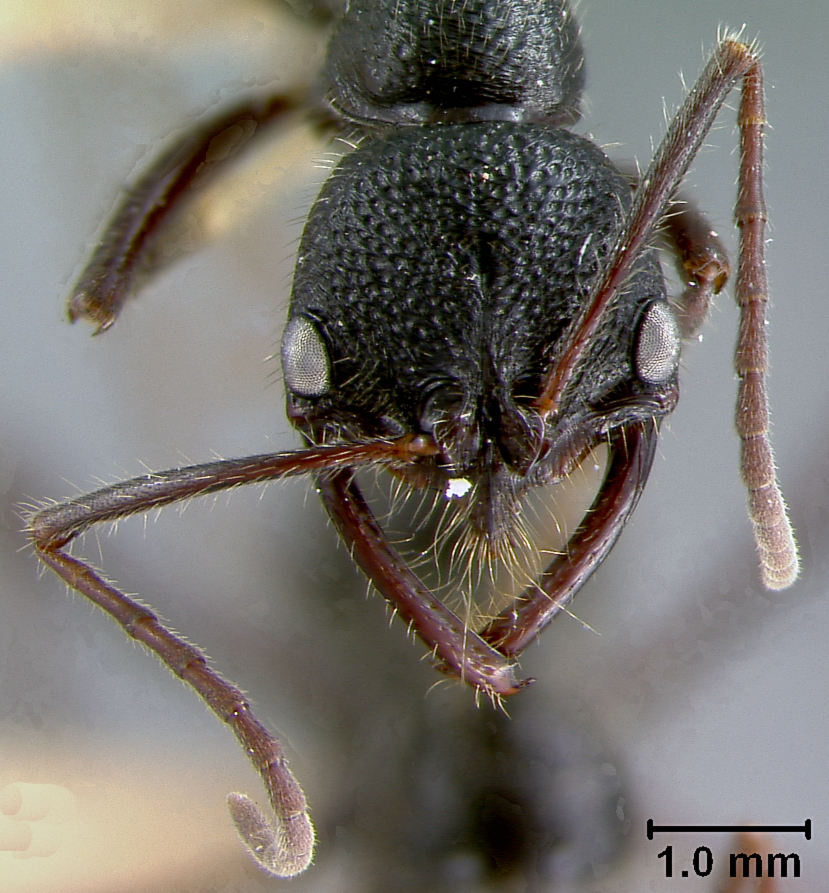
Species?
Leptogenys clarki
